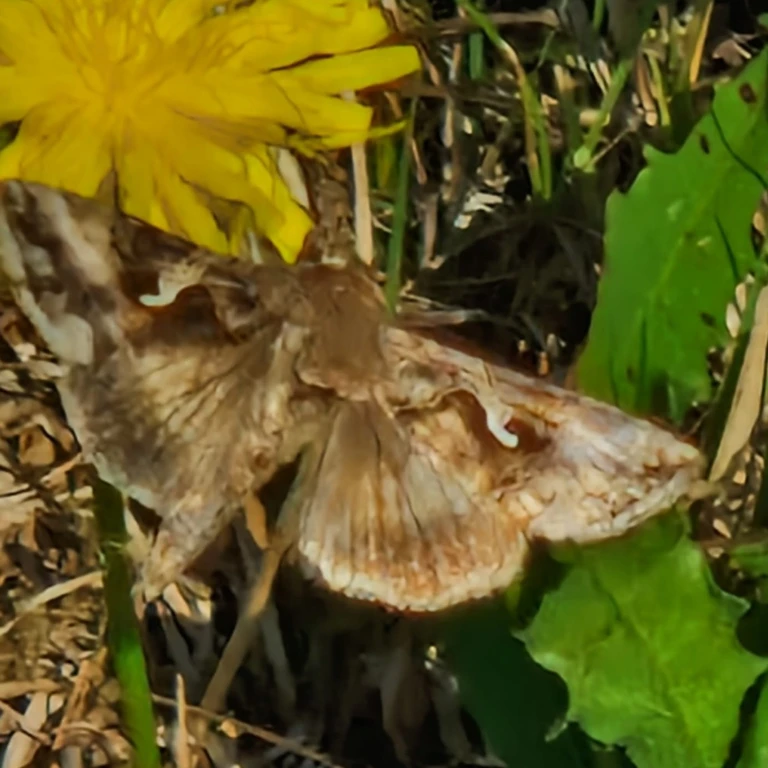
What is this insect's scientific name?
Autographa gamma
